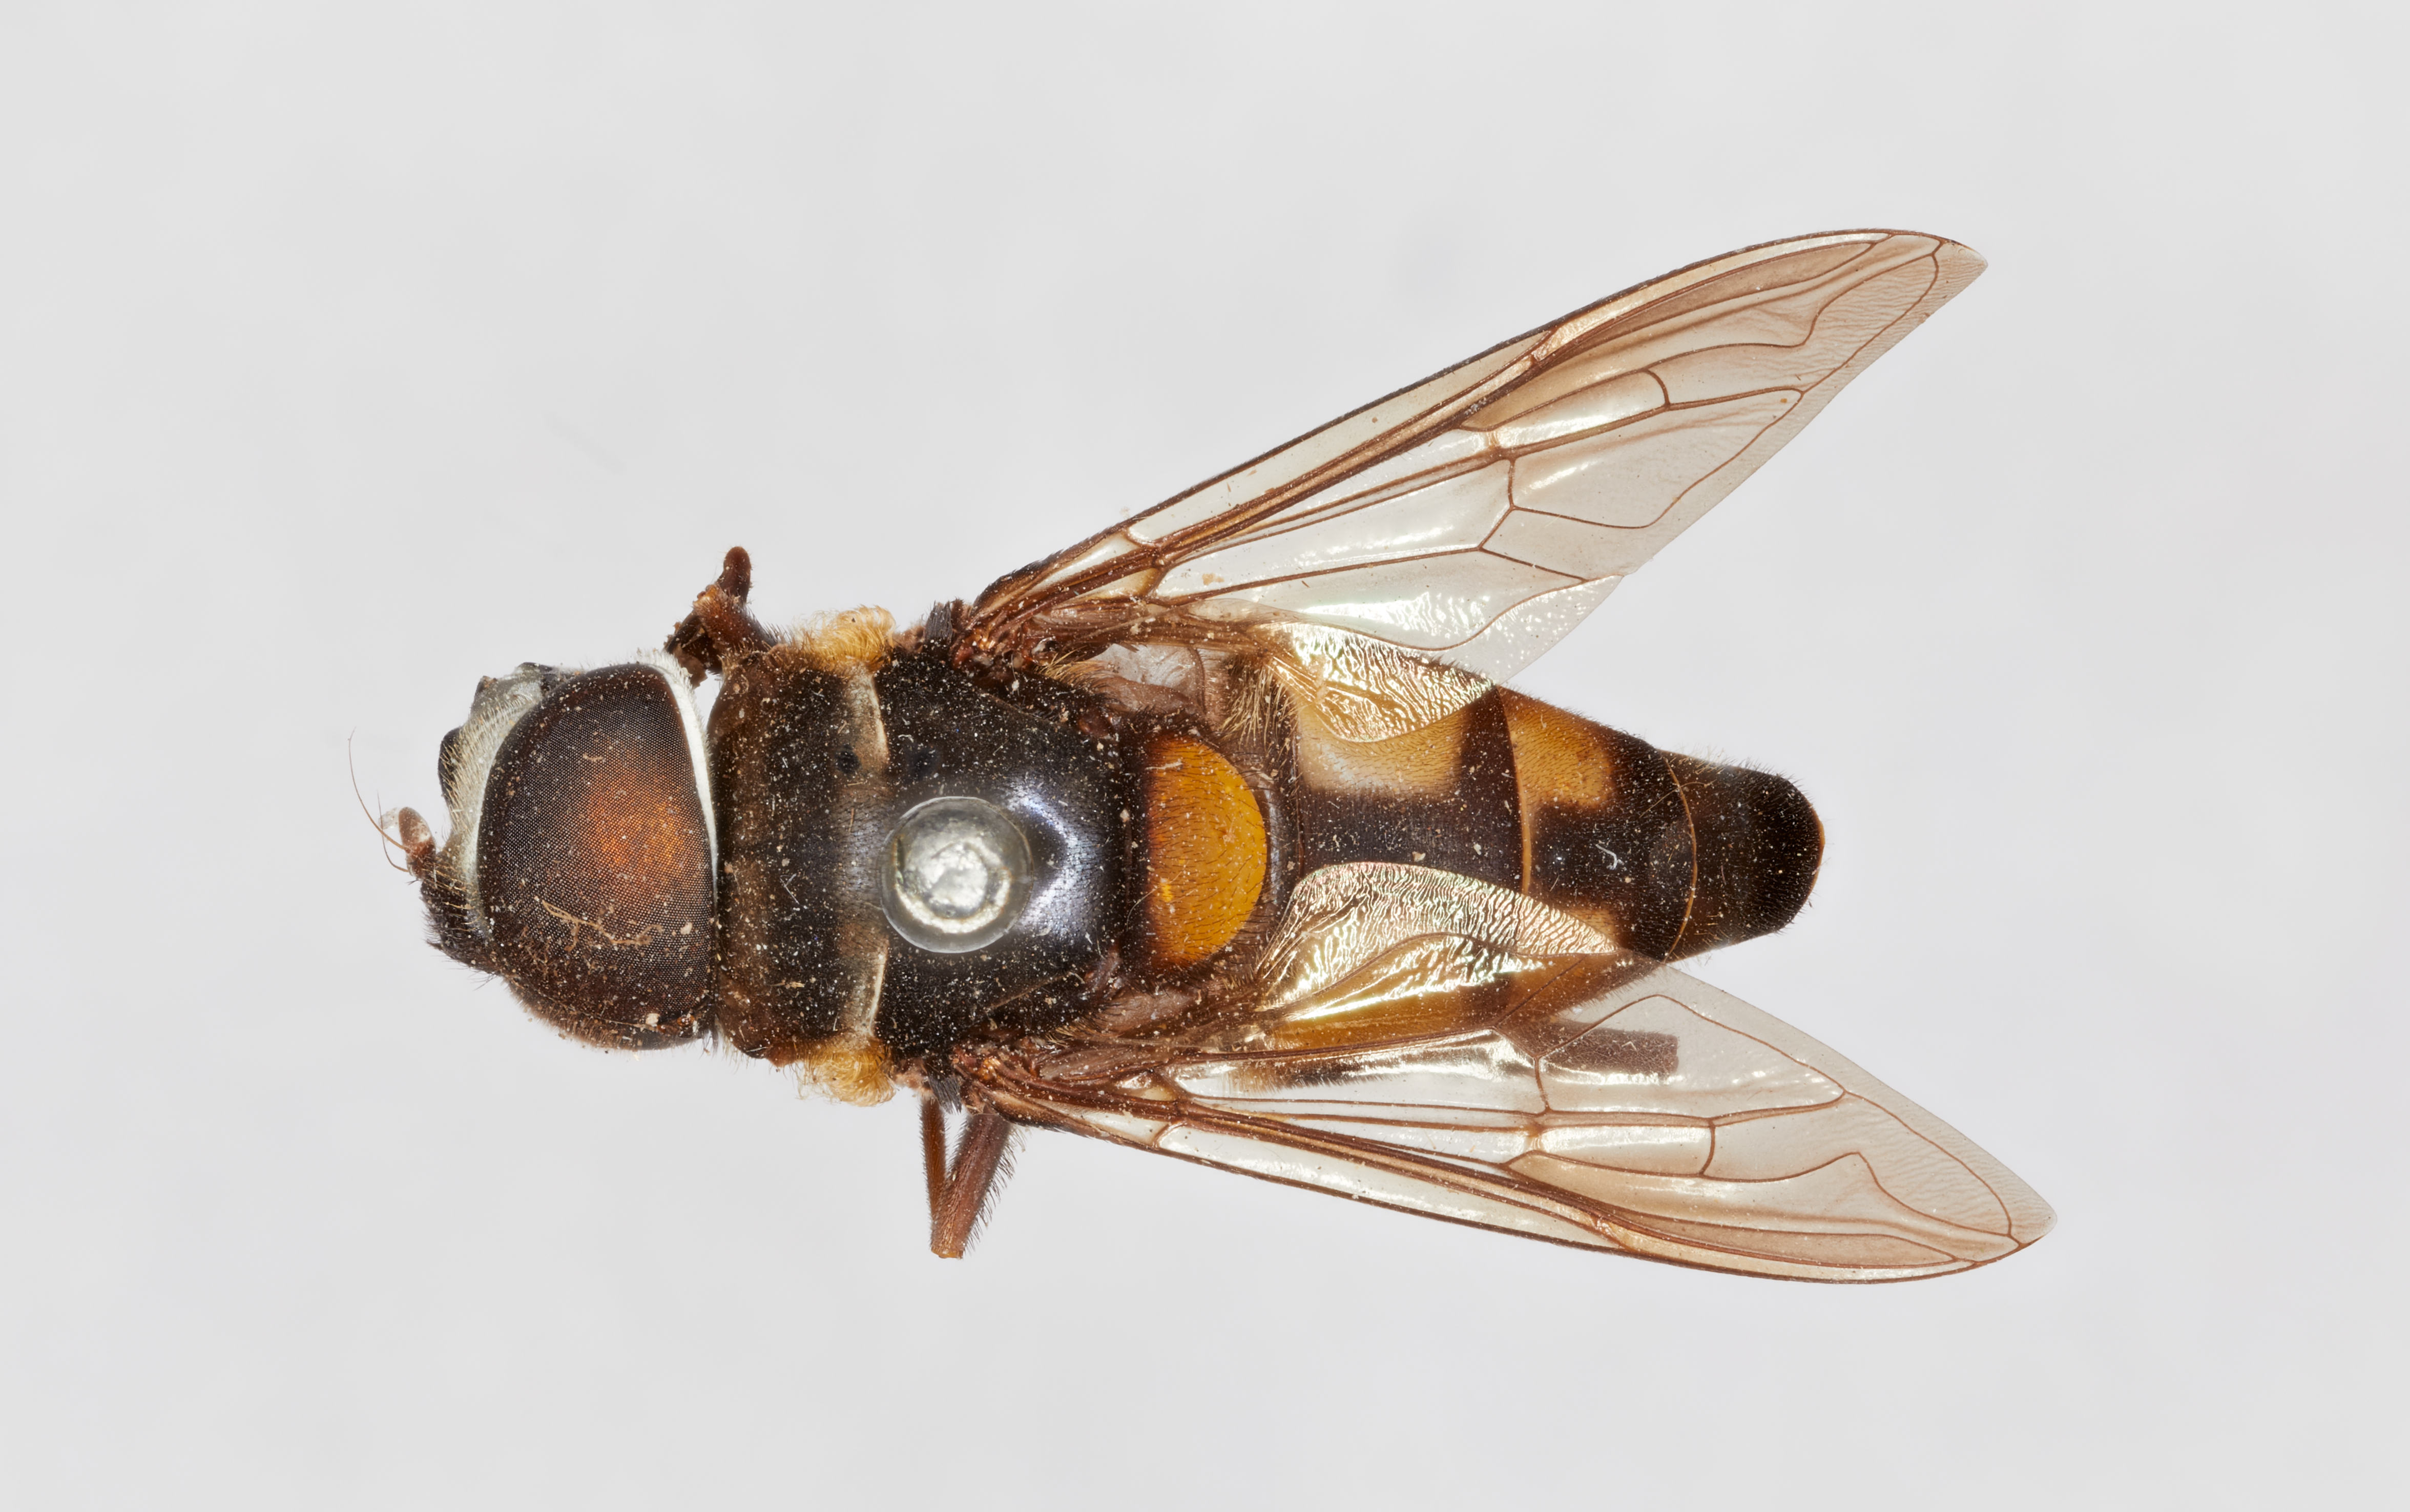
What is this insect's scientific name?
Doliosyrphus rileyi
